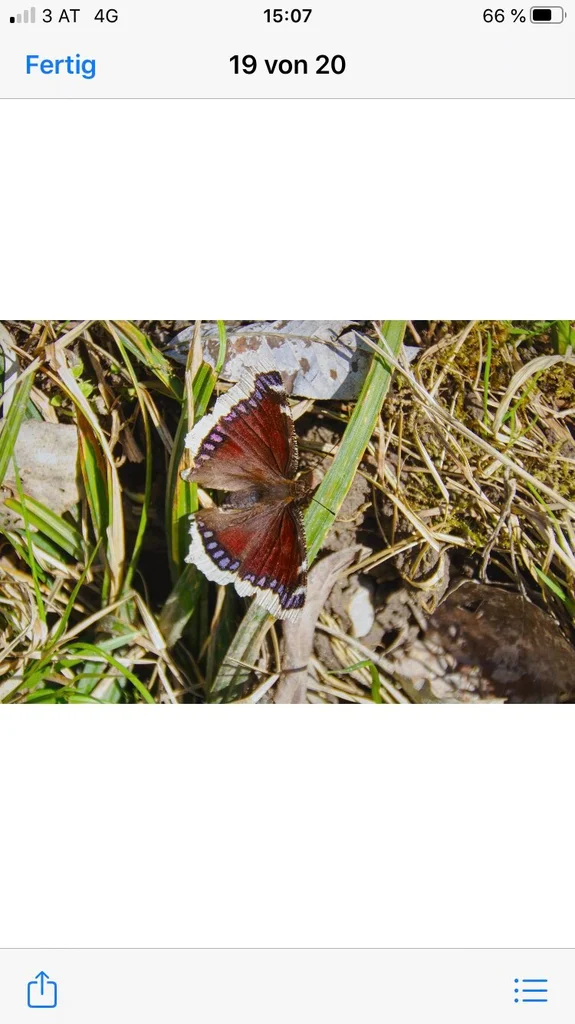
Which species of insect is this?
Nymphalis antiopa
